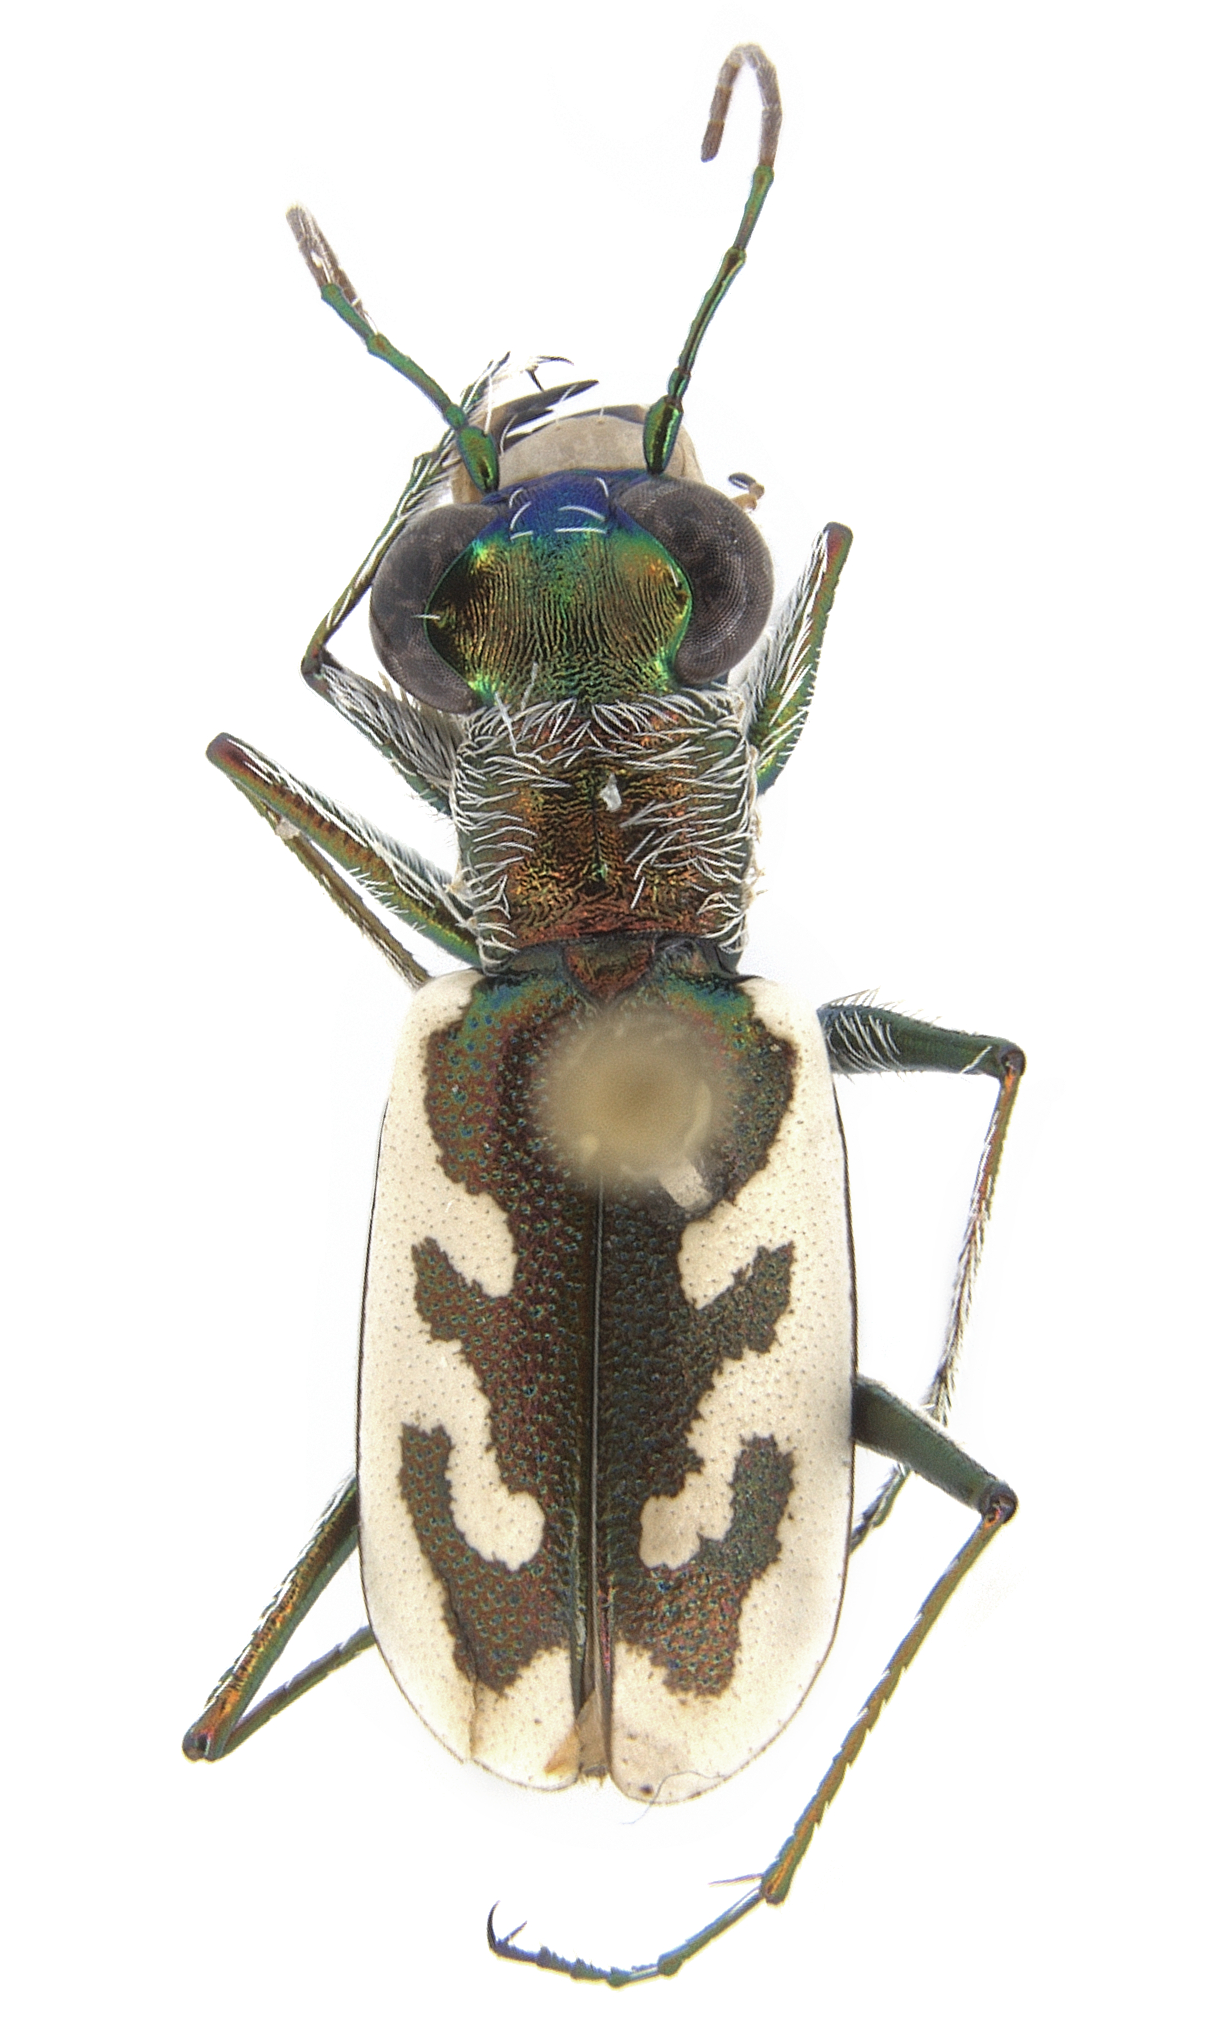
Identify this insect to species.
Sumlinia halophila
